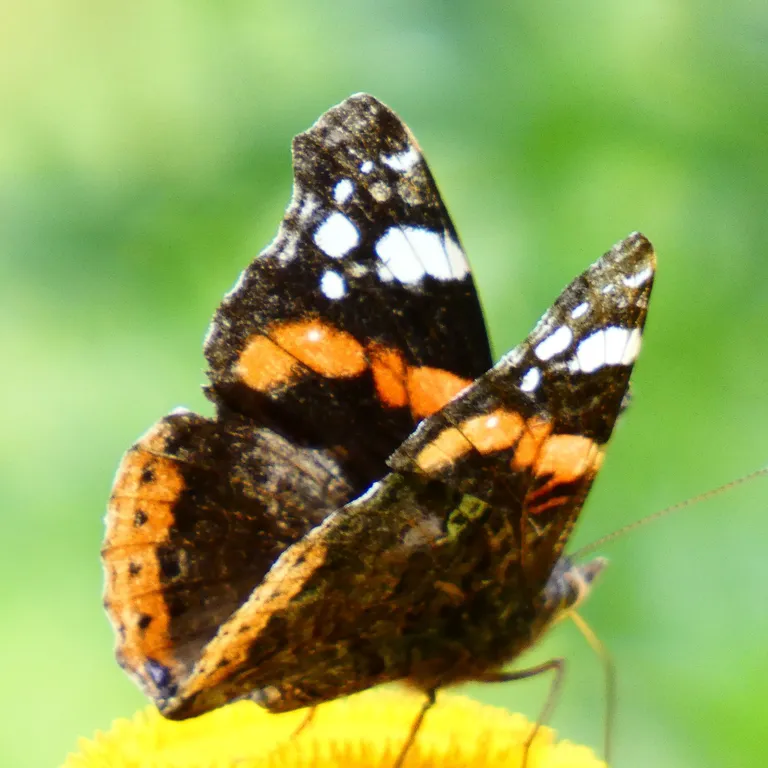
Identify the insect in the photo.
Vanessa atalanta
